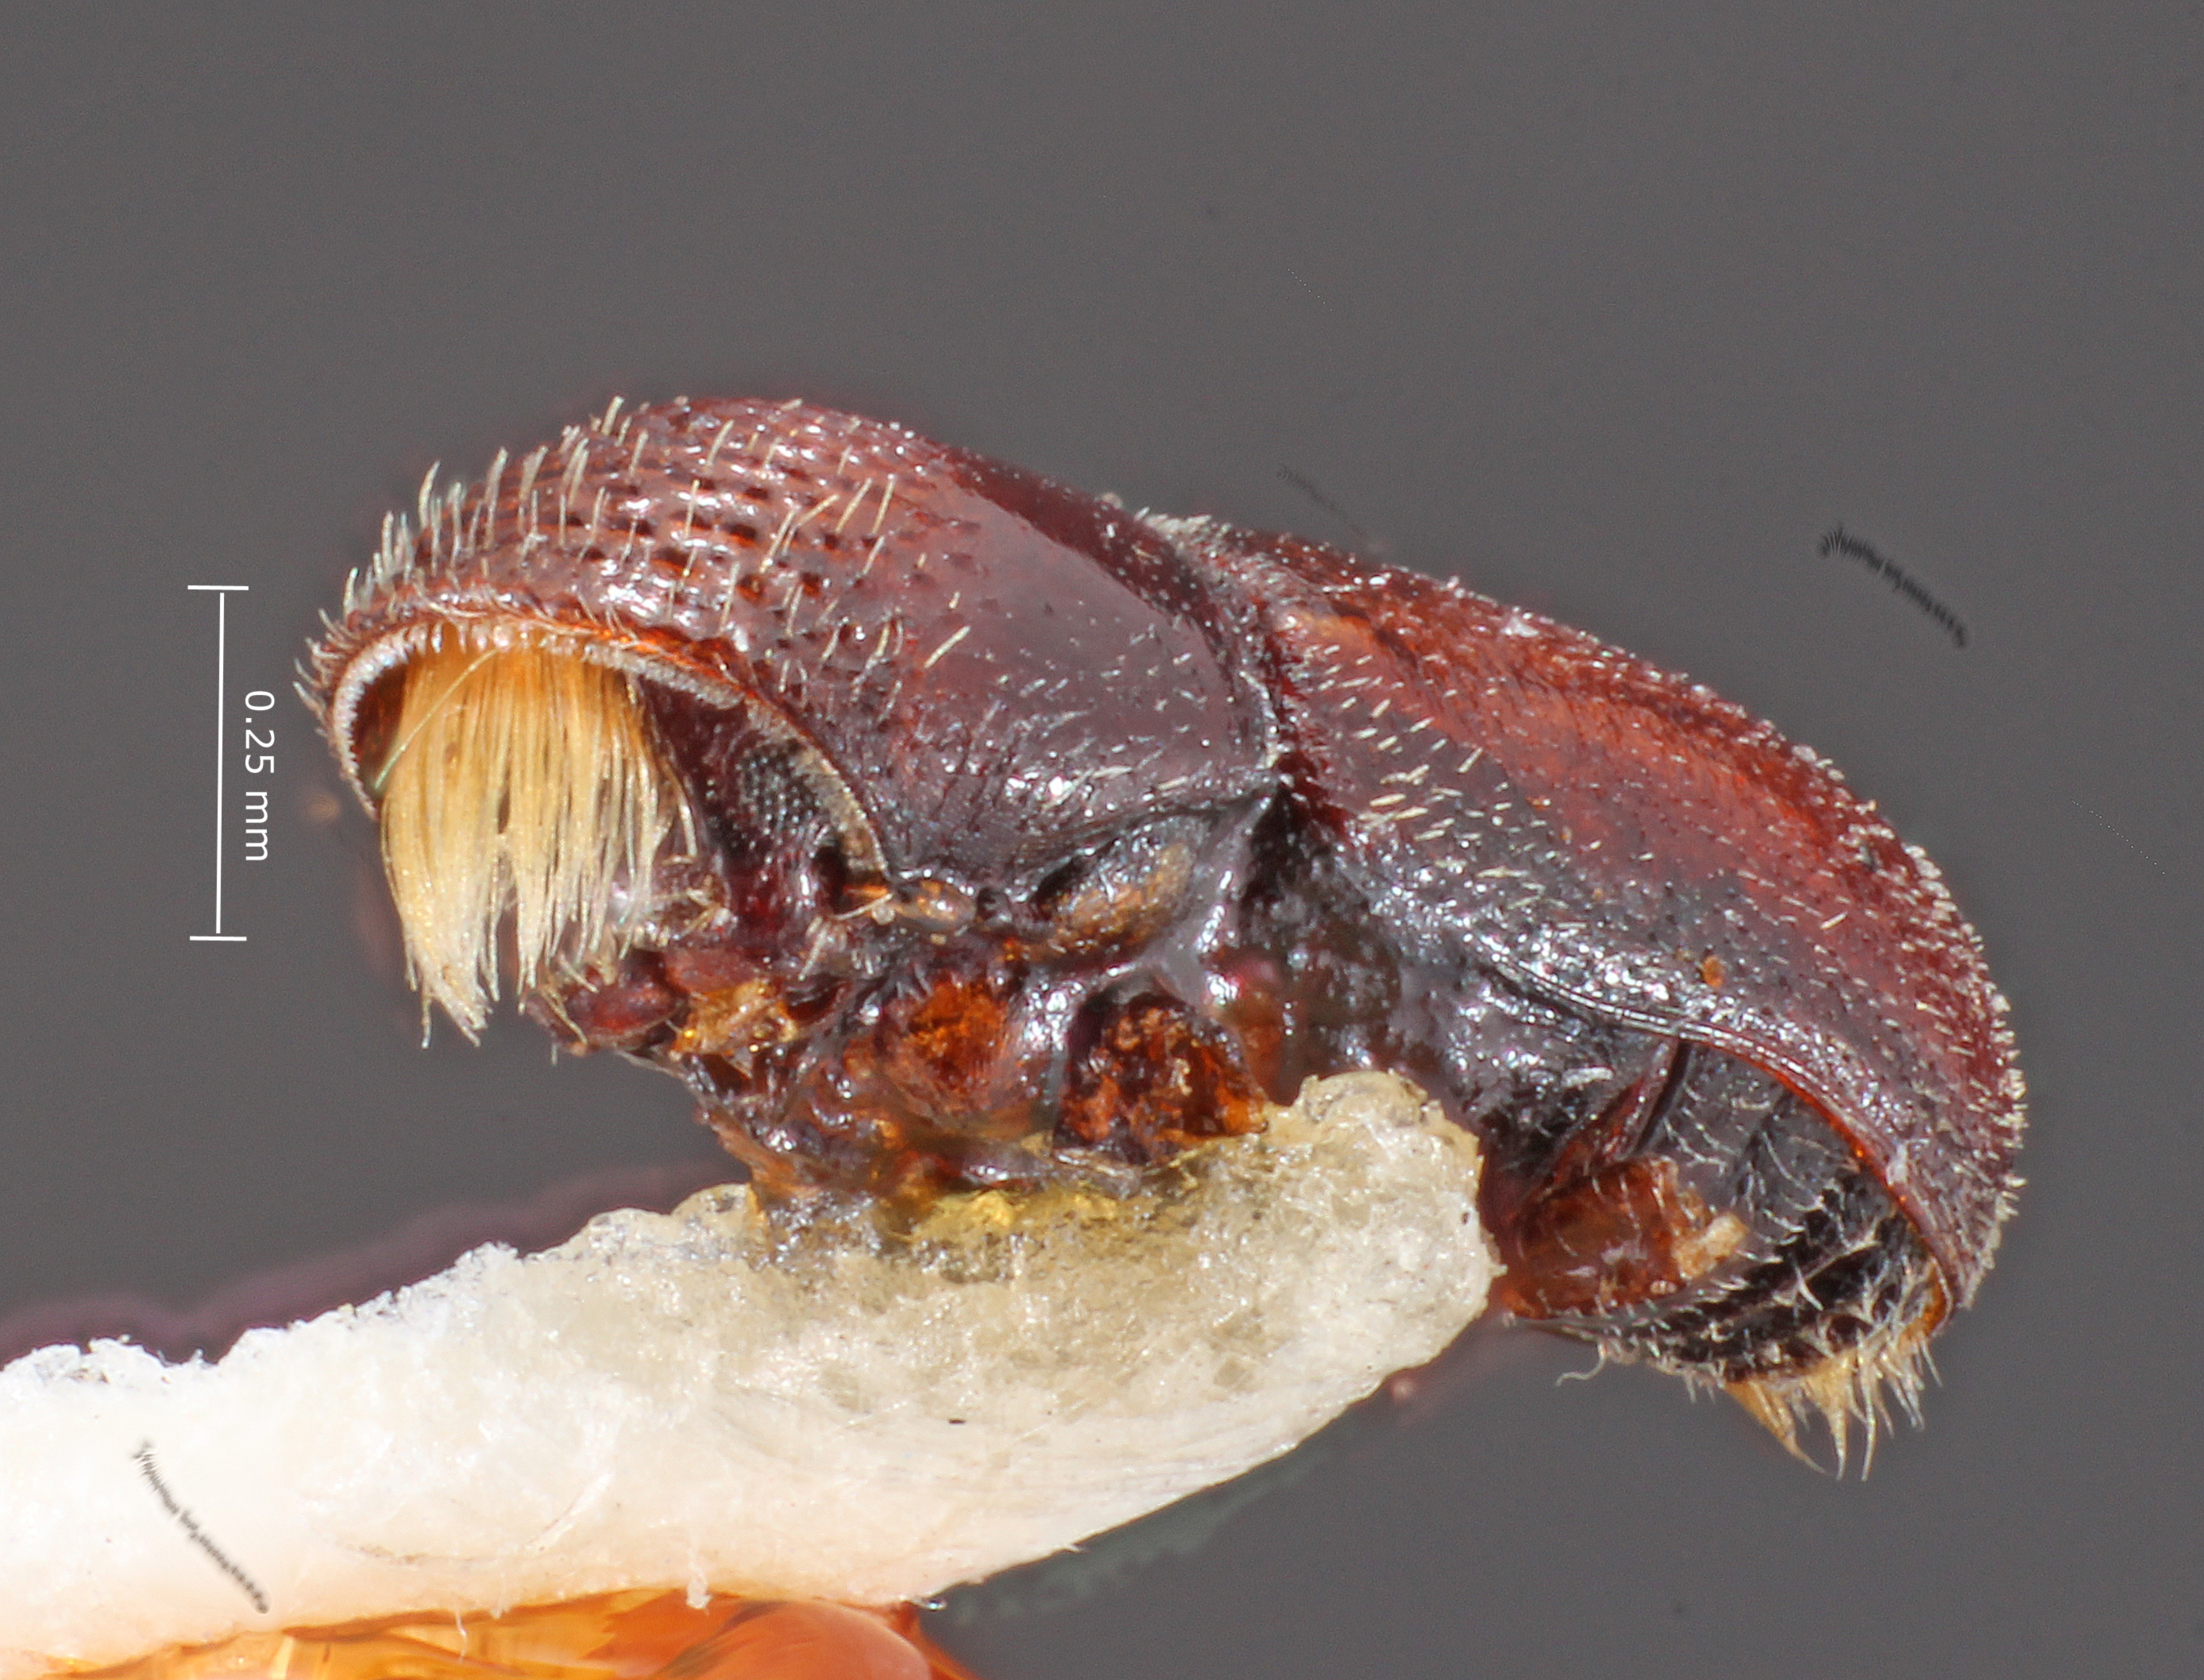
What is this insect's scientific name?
Pseudopityophthorus pulvereus
